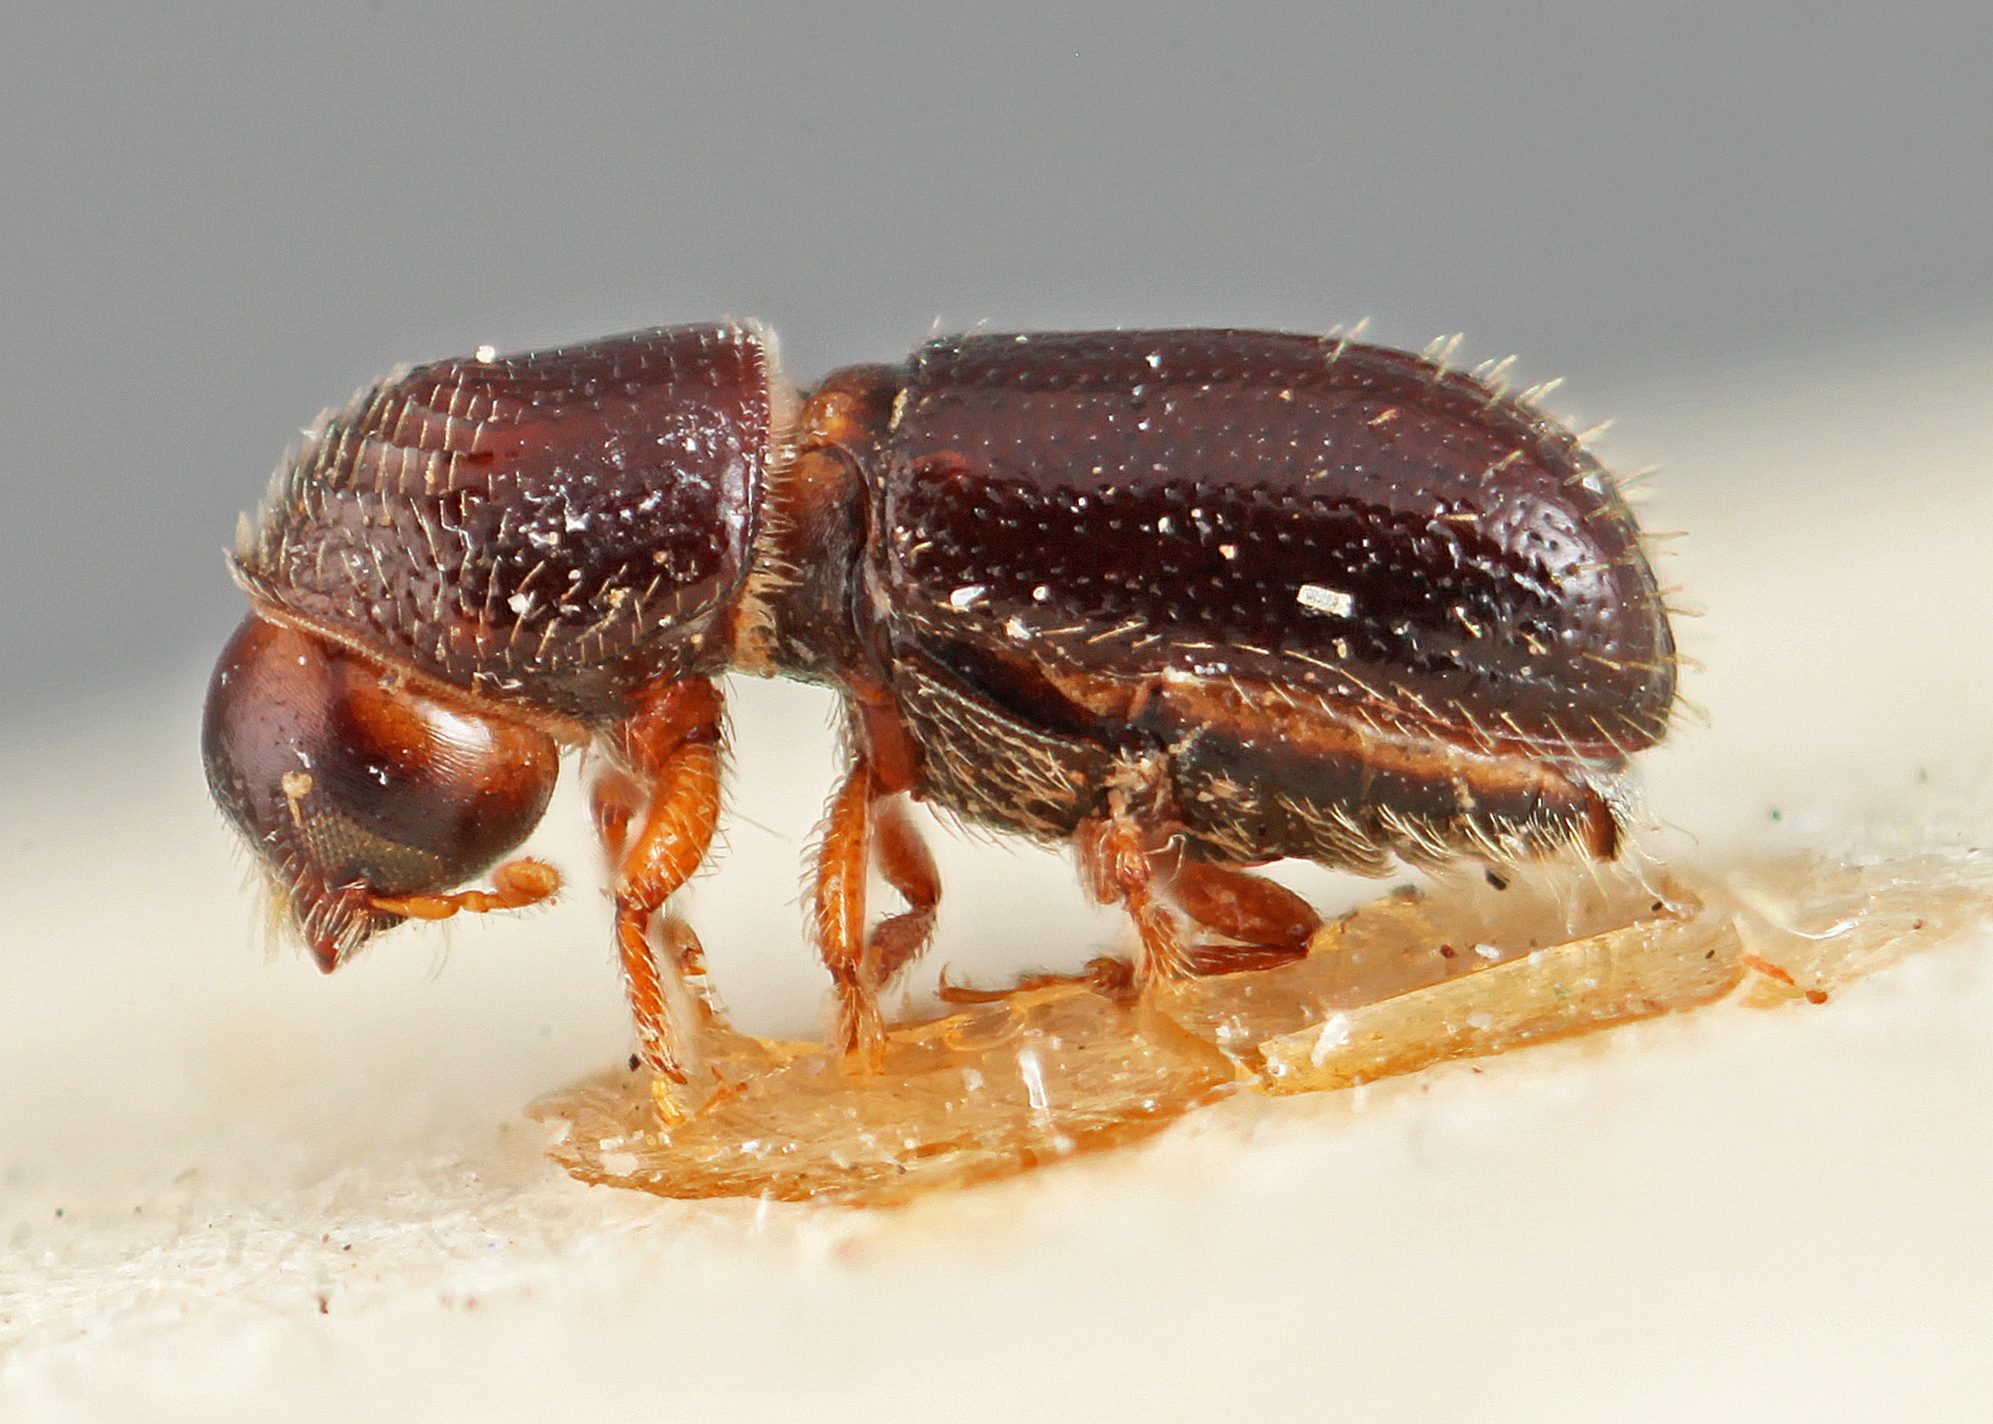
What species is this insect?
Pityophthorus argentinensis
